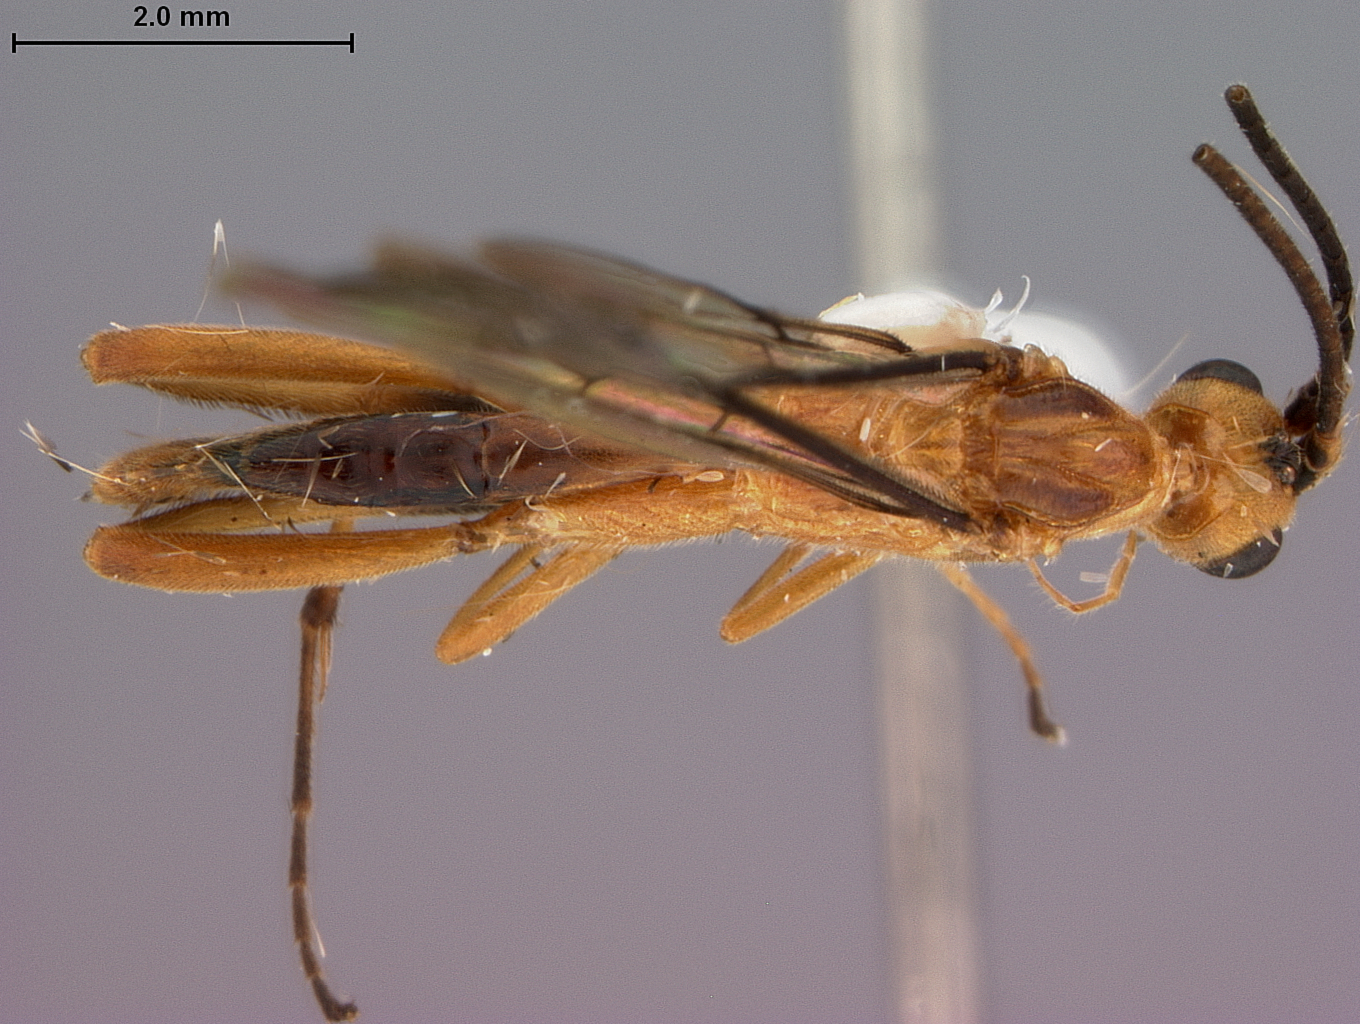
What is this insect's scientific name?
Stantonia mara
